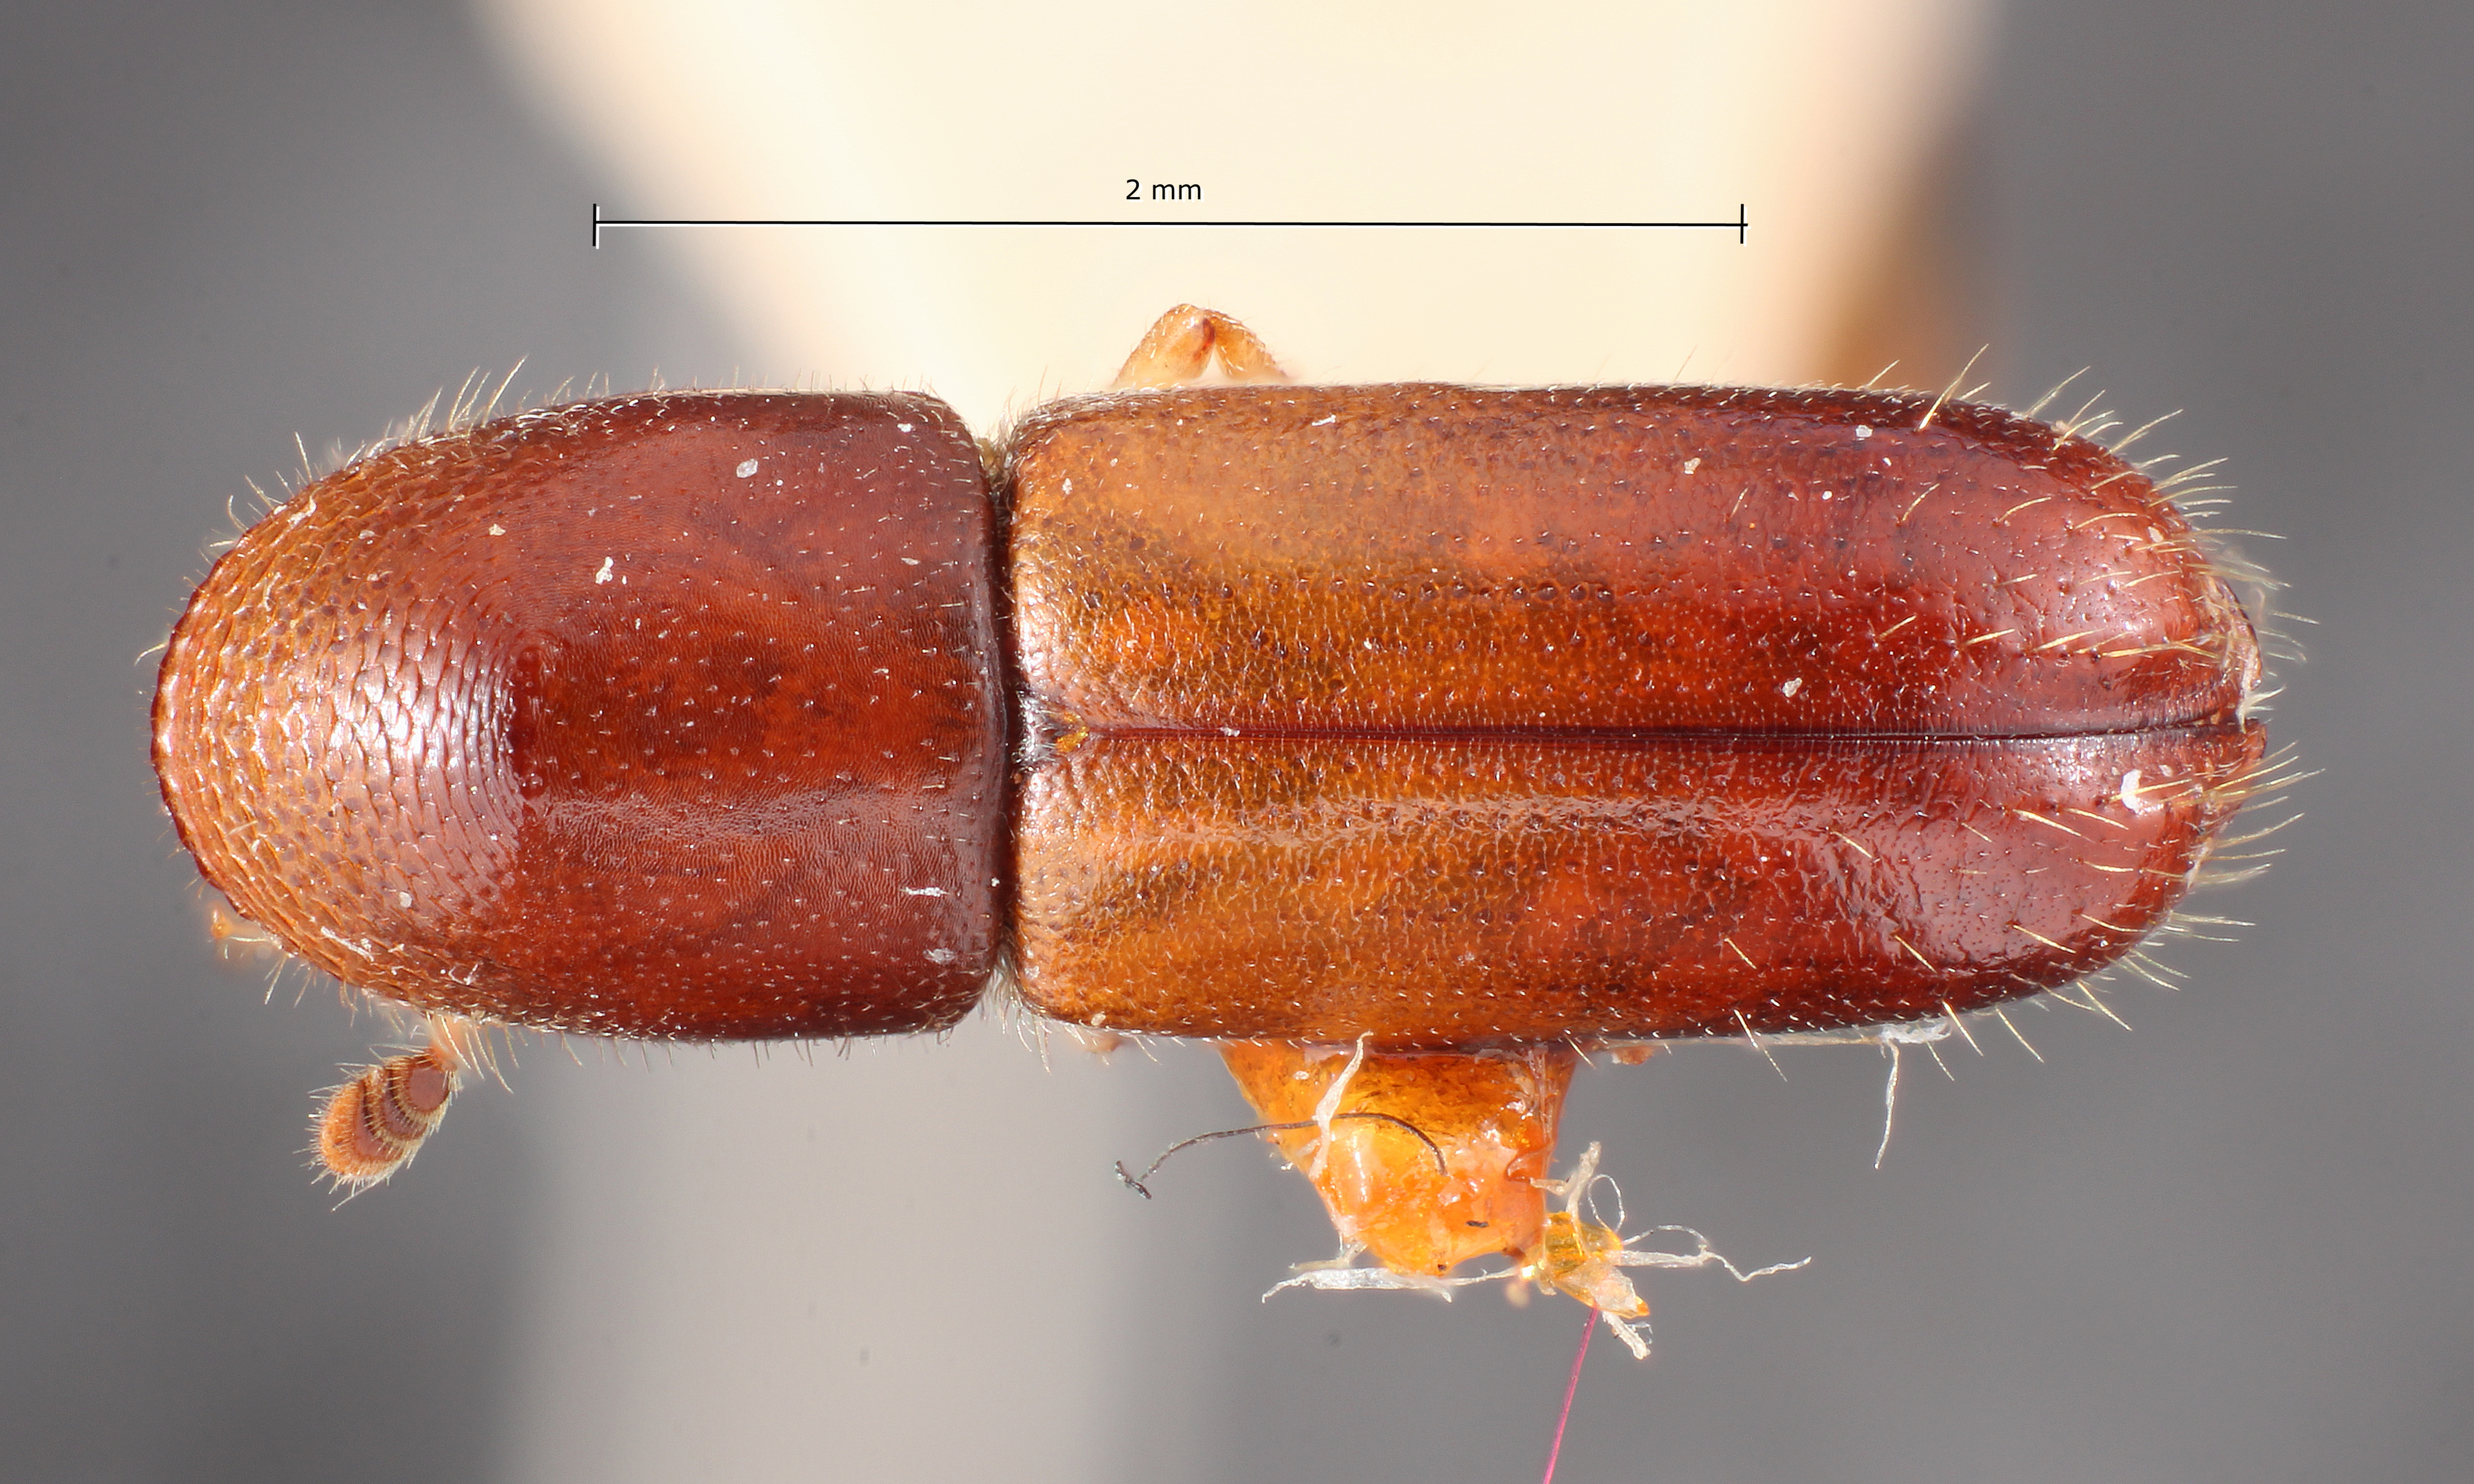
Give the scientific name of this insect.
Gnathotrichus aciculatus
